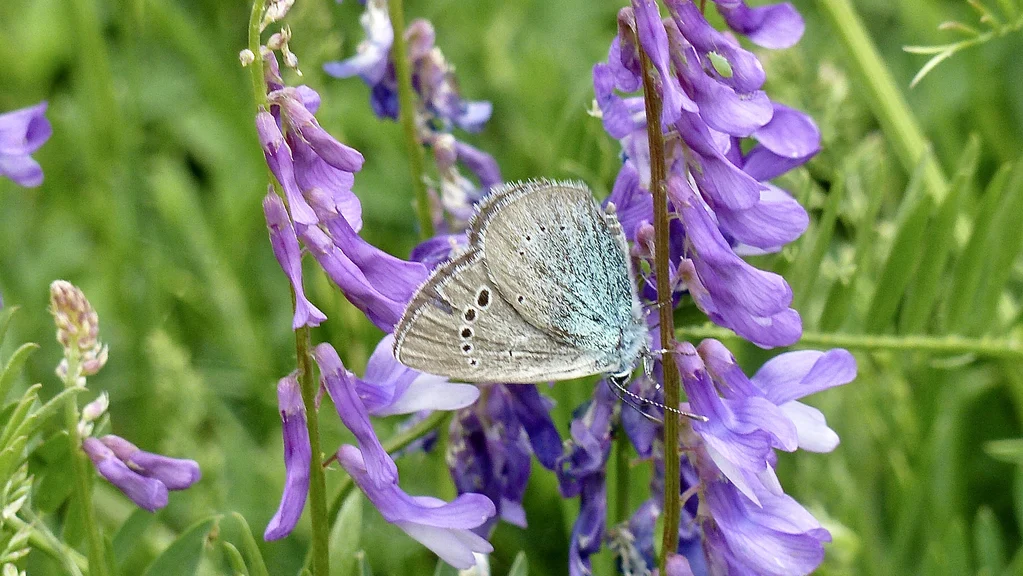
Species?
Glaucopsyche alexis
